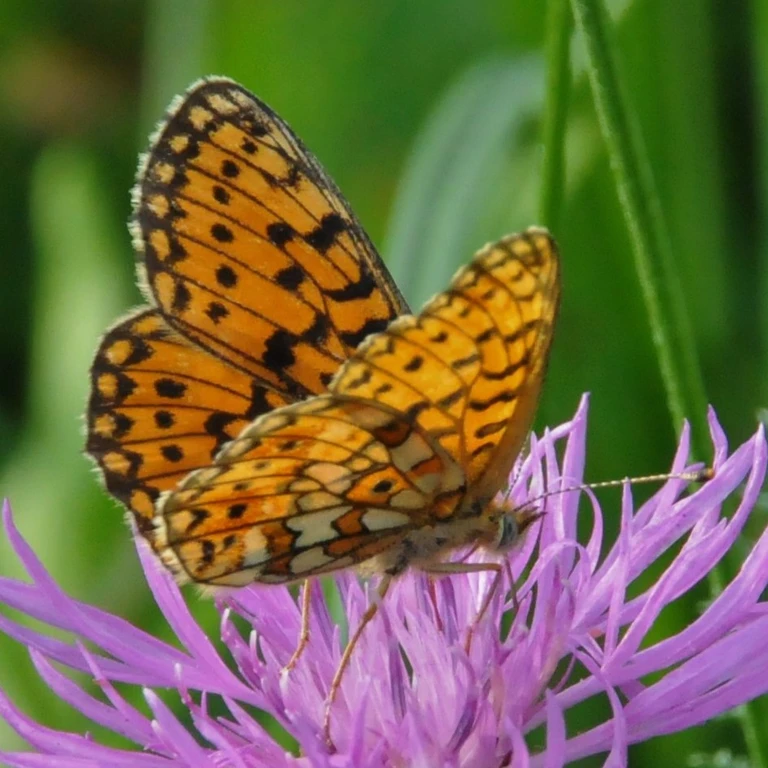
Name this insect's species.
Boloria selene
